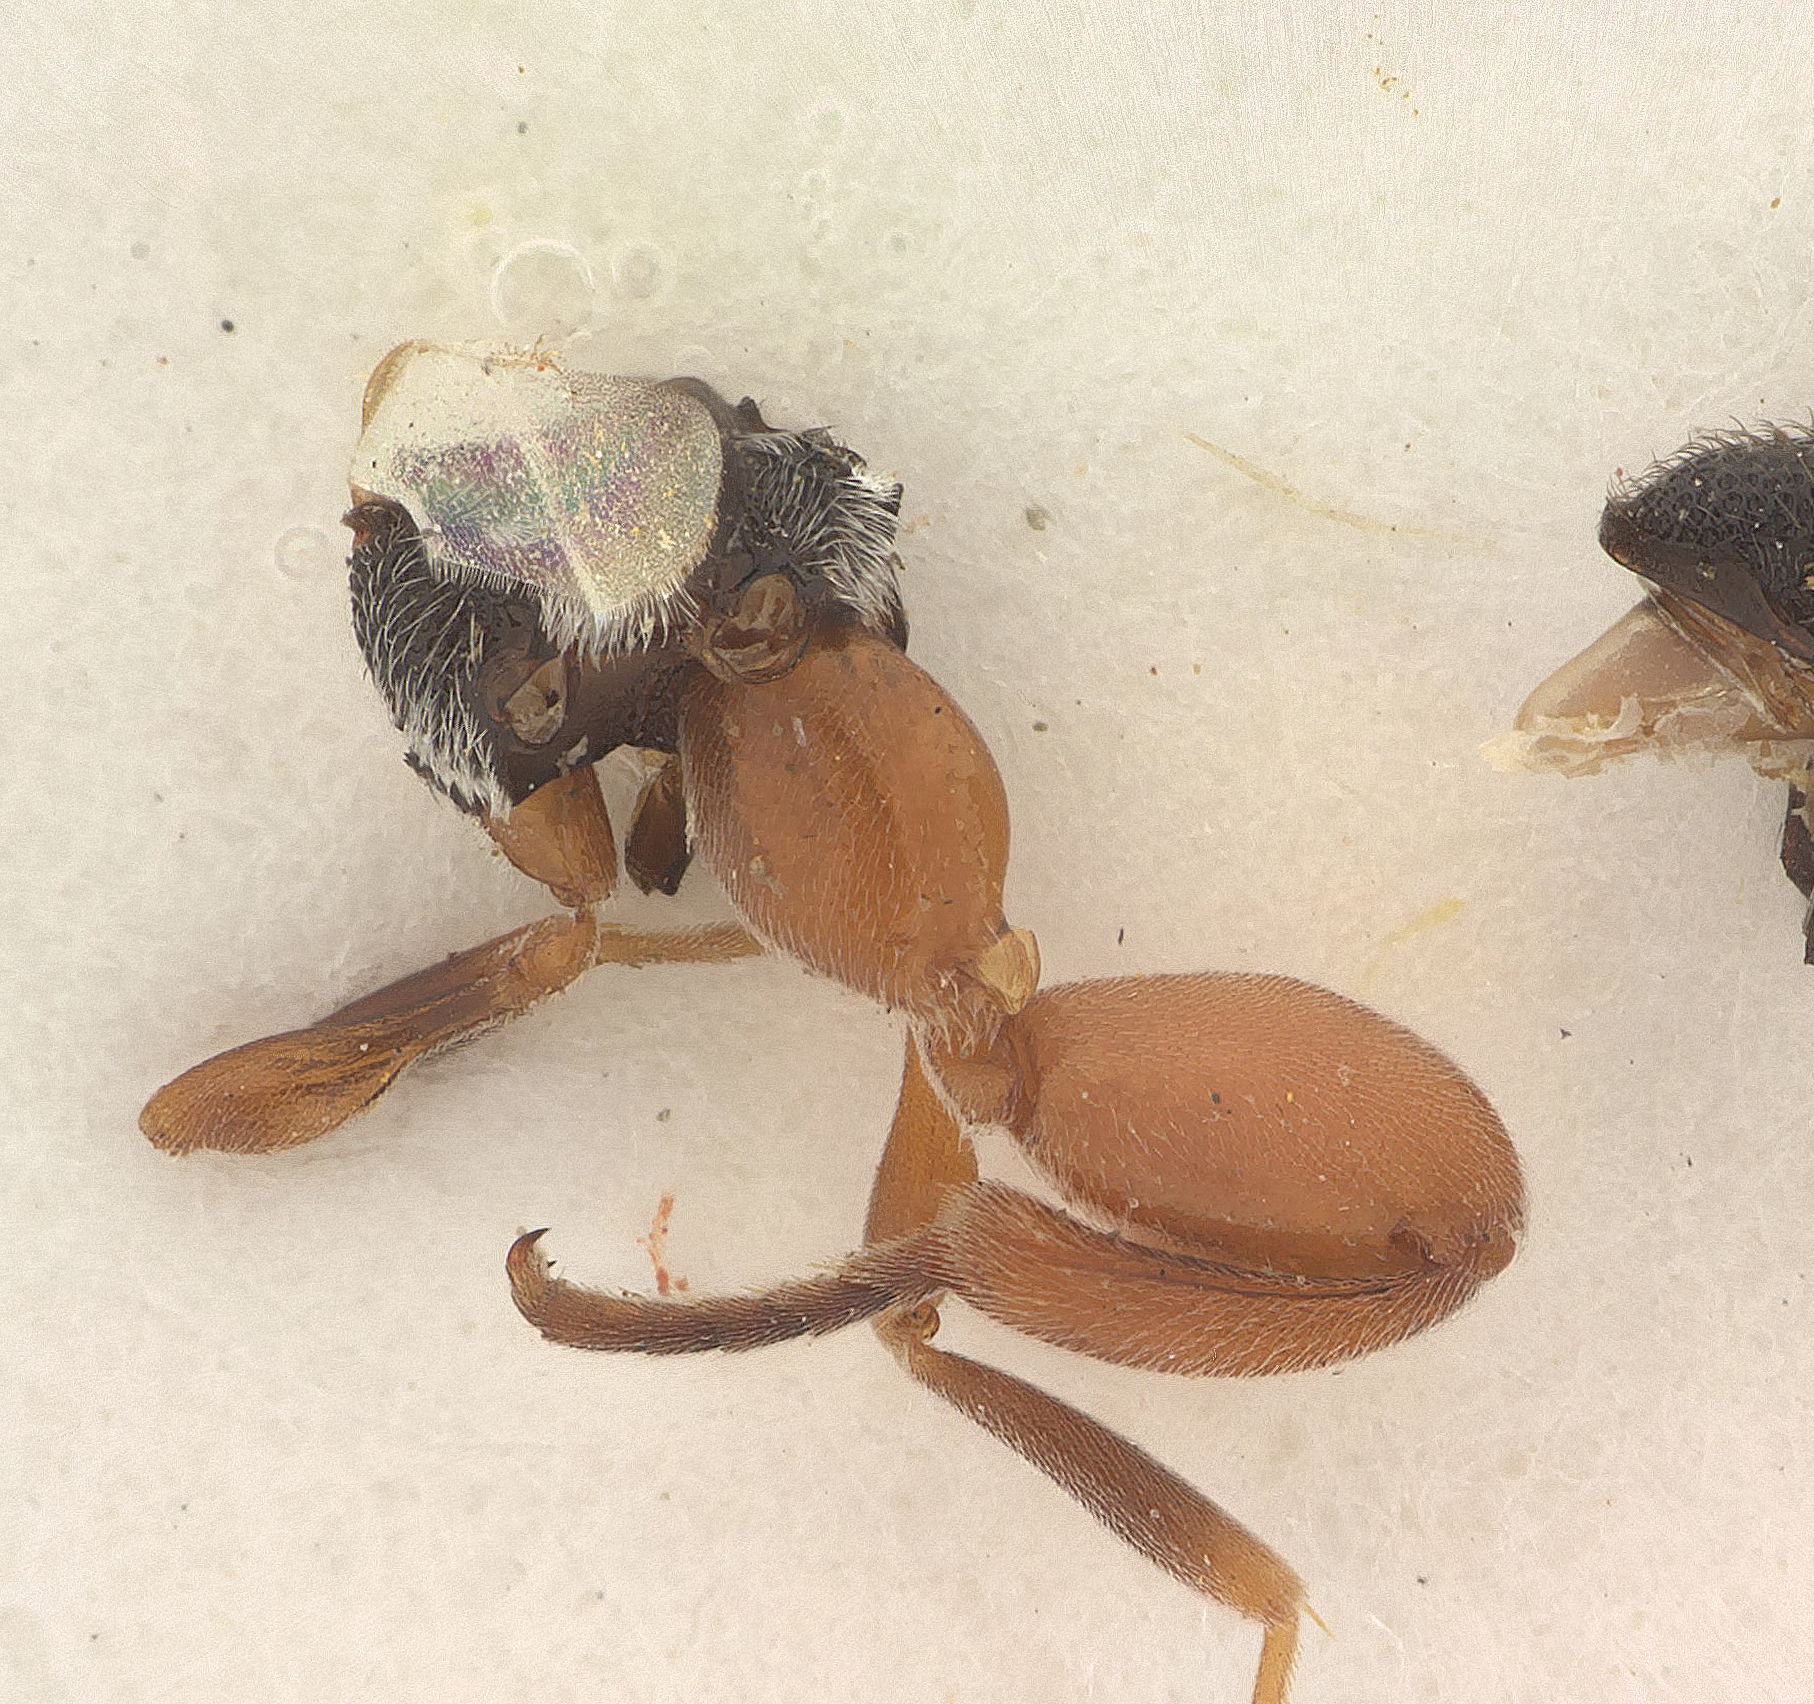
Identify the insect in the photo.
Sabatiella nepalensis
